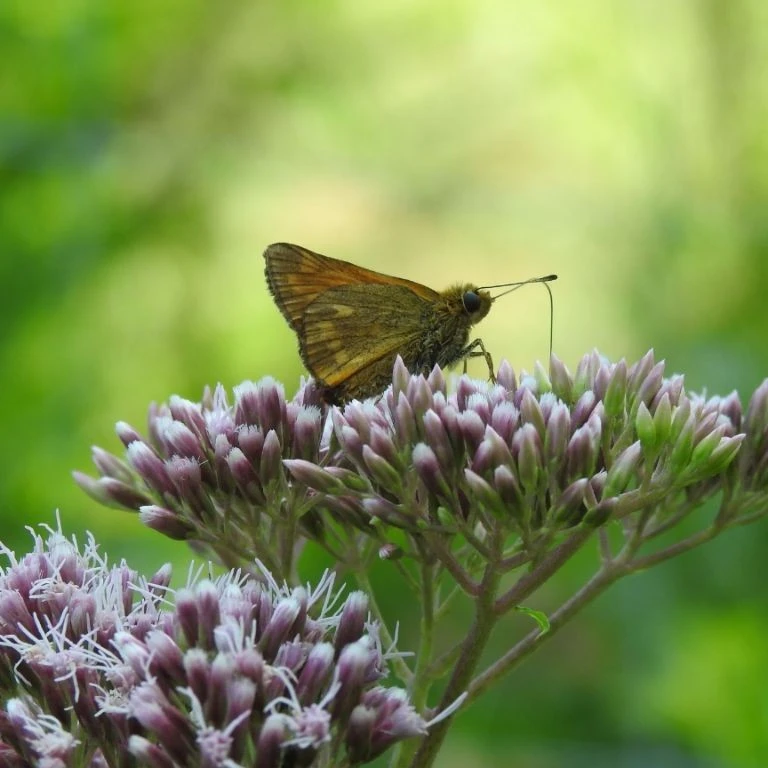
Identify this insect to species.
Ochlodes sylvanus (also Ochlodes venata)
